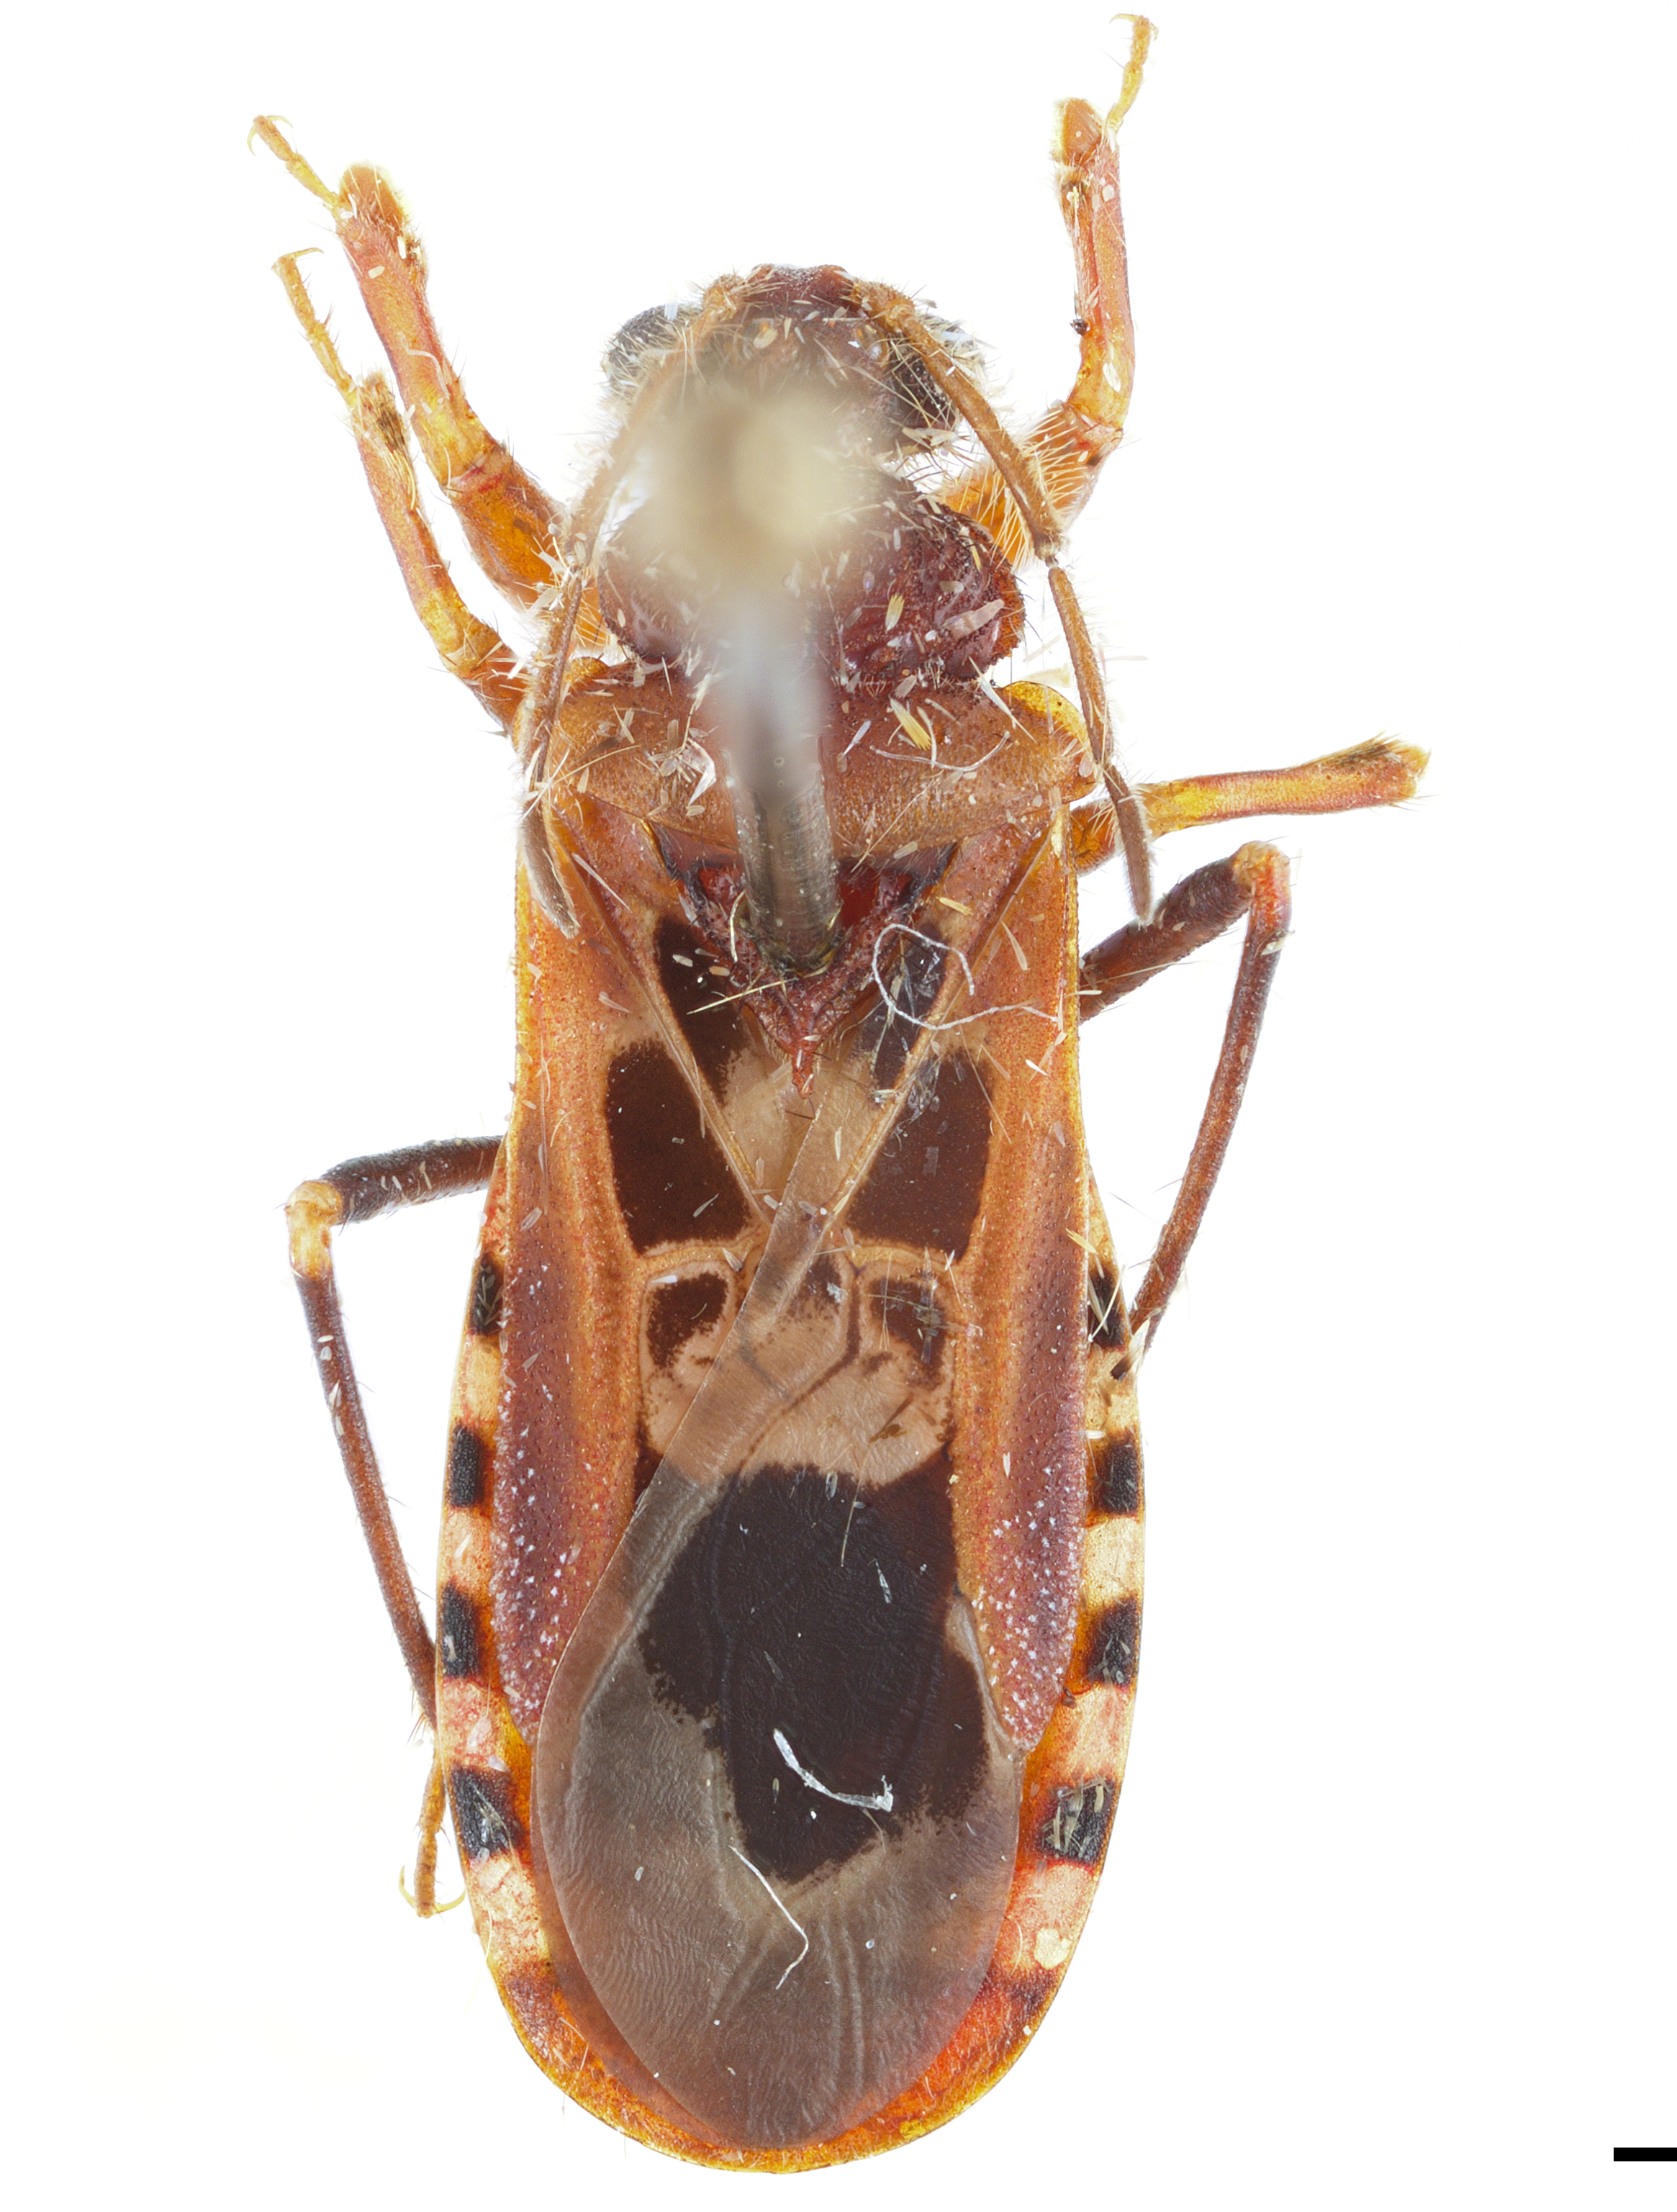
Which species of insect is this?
Androclus pictus
